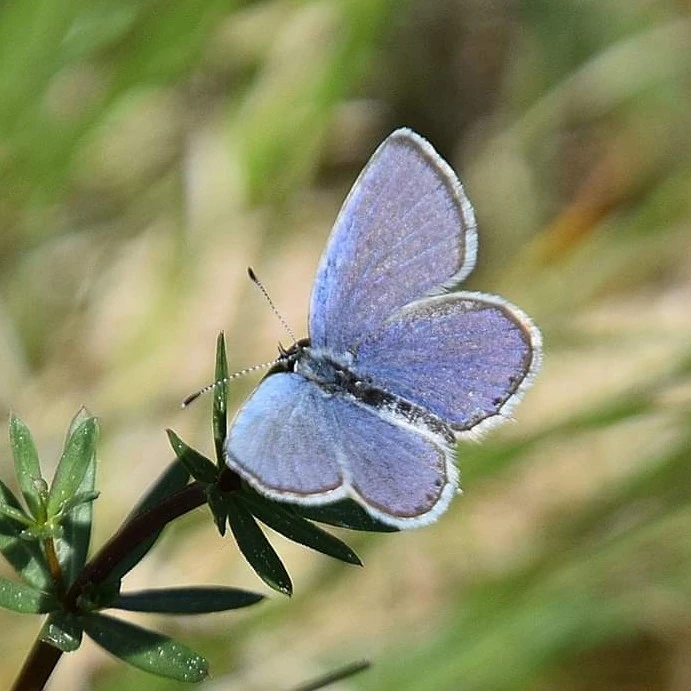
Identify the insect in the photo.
Cupido argiades (also Elkalyce argiades)
